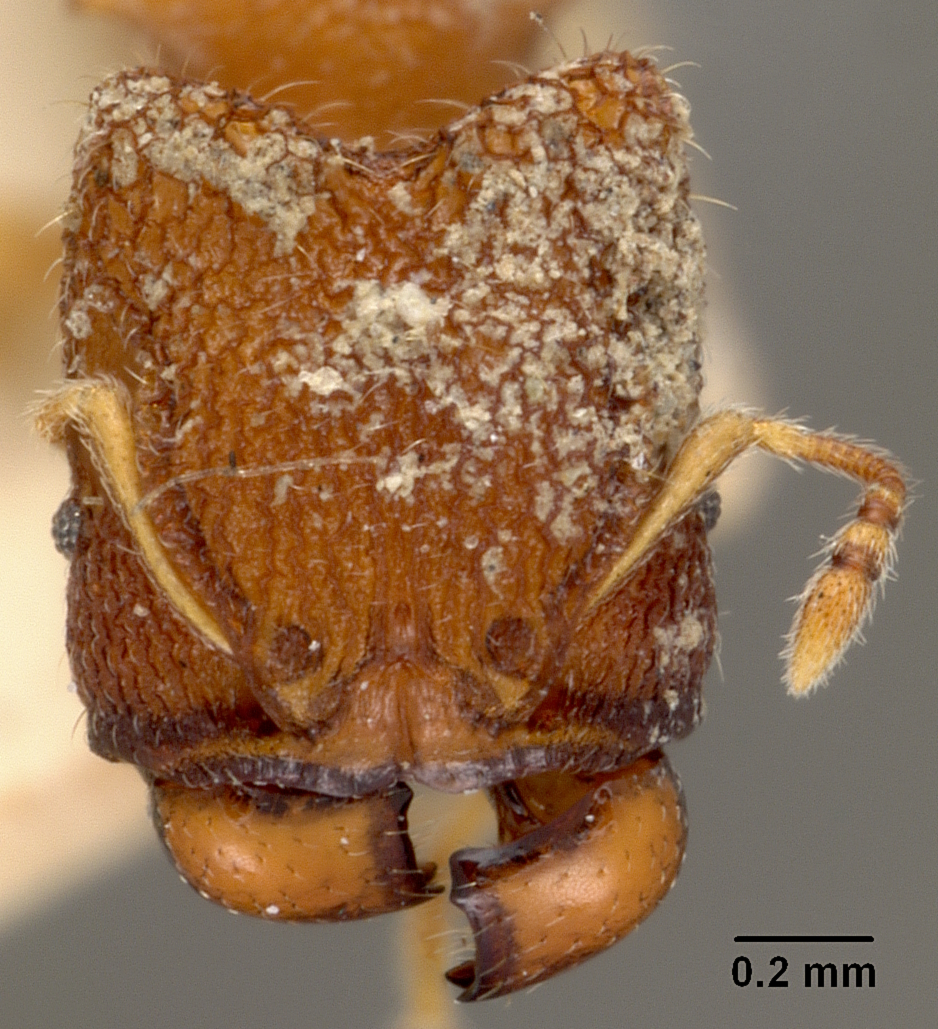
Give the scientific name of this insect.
Pheidole isis
